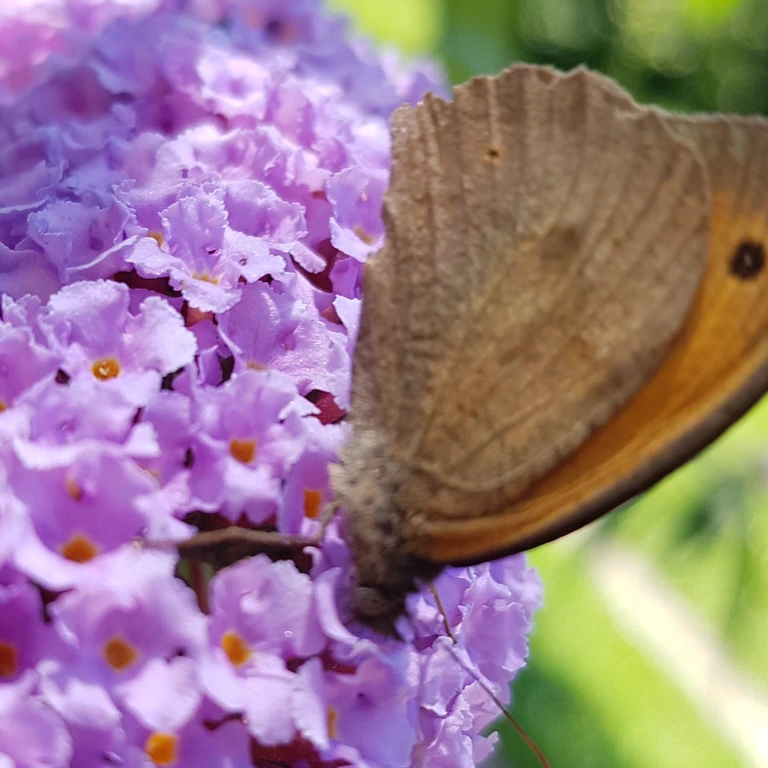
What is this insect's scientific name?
Maniola jurtina
